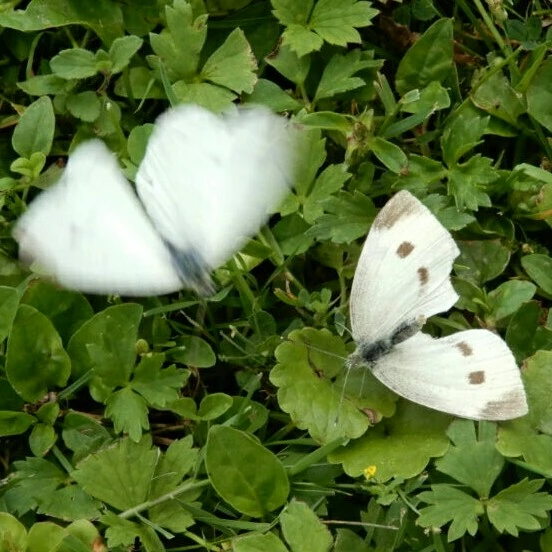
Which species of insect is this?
Pieris rapae
